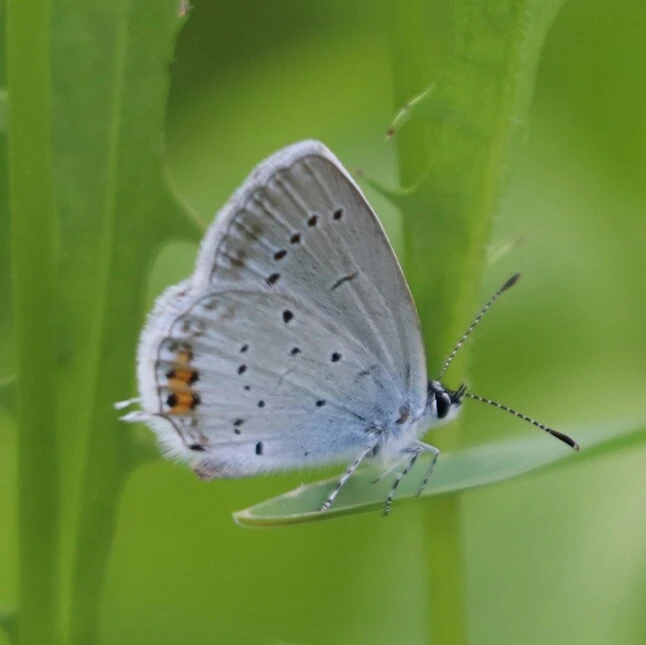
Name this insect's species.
Cupido argiades (also Elkalyce argiades)
